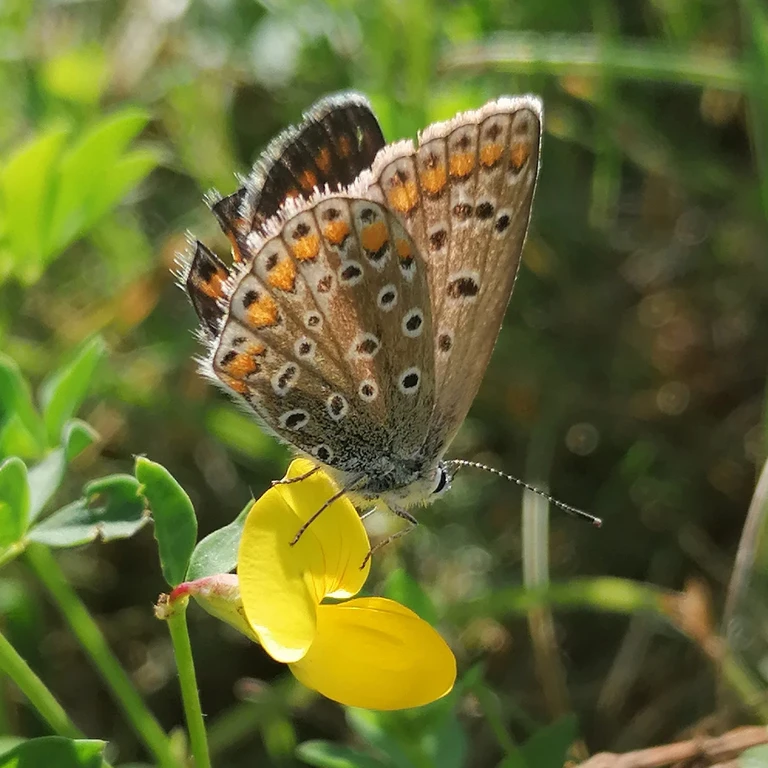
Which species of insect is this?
Polyommatus icarus
